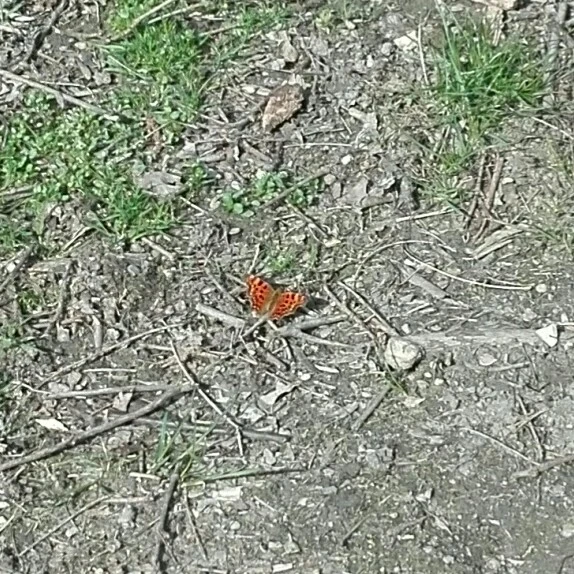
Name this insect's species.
Polygonia c-album
